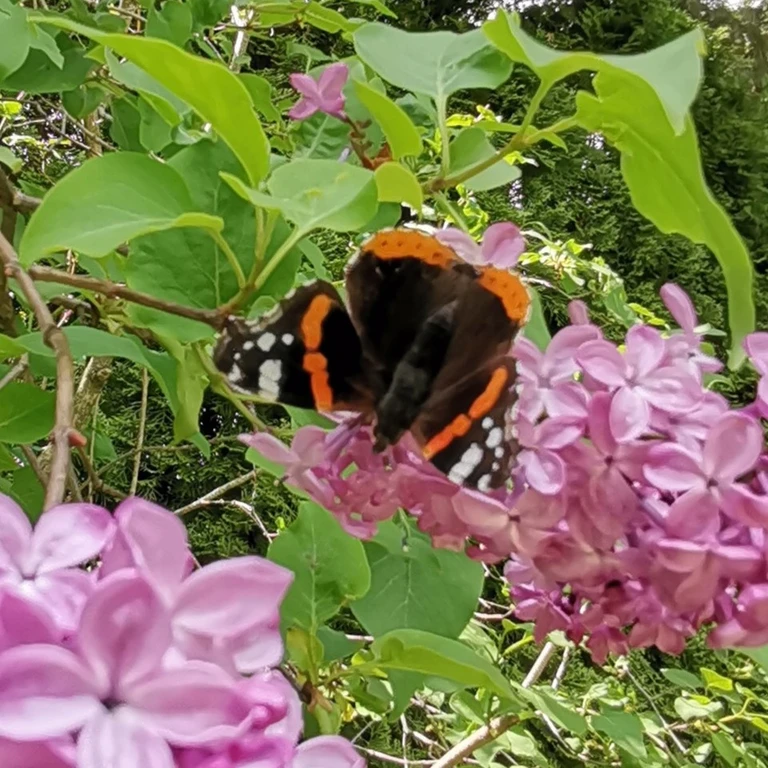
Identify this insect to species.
Vanessa atalanta
